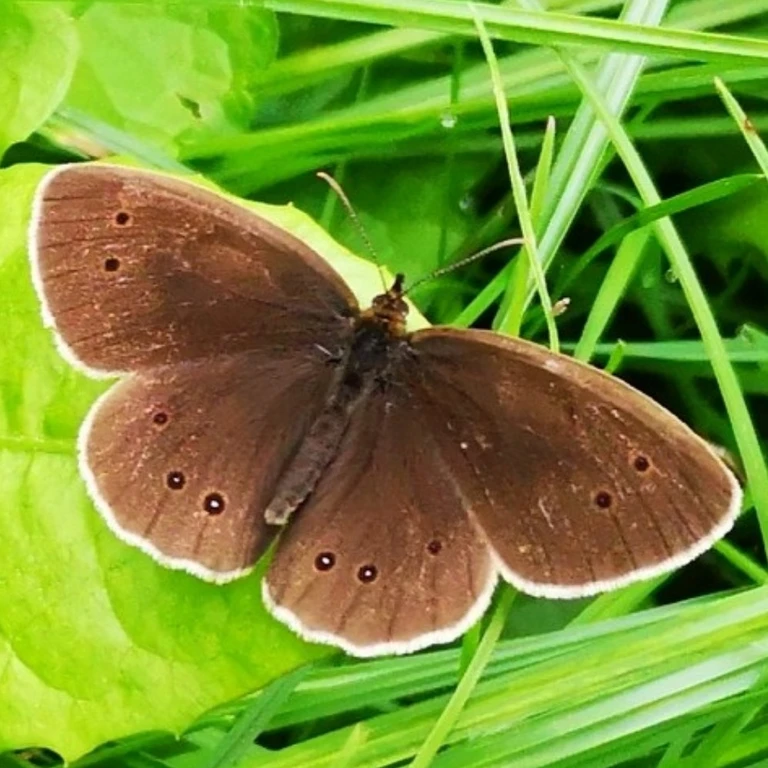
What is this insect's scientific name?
Aphantopus hyperantus
